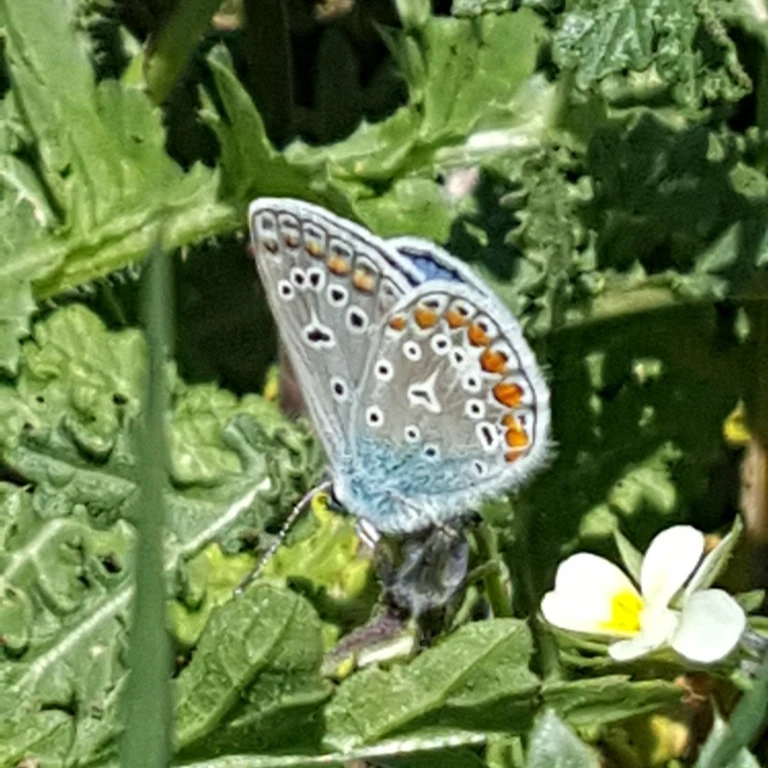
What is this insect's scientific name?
Polyommatus icarus
